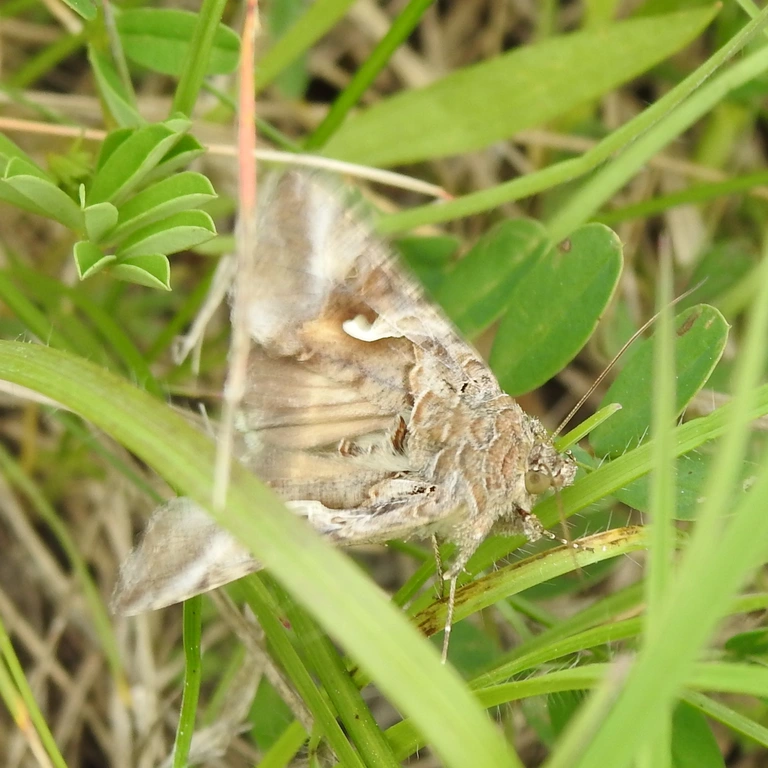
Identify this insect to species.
Autographa gamma
